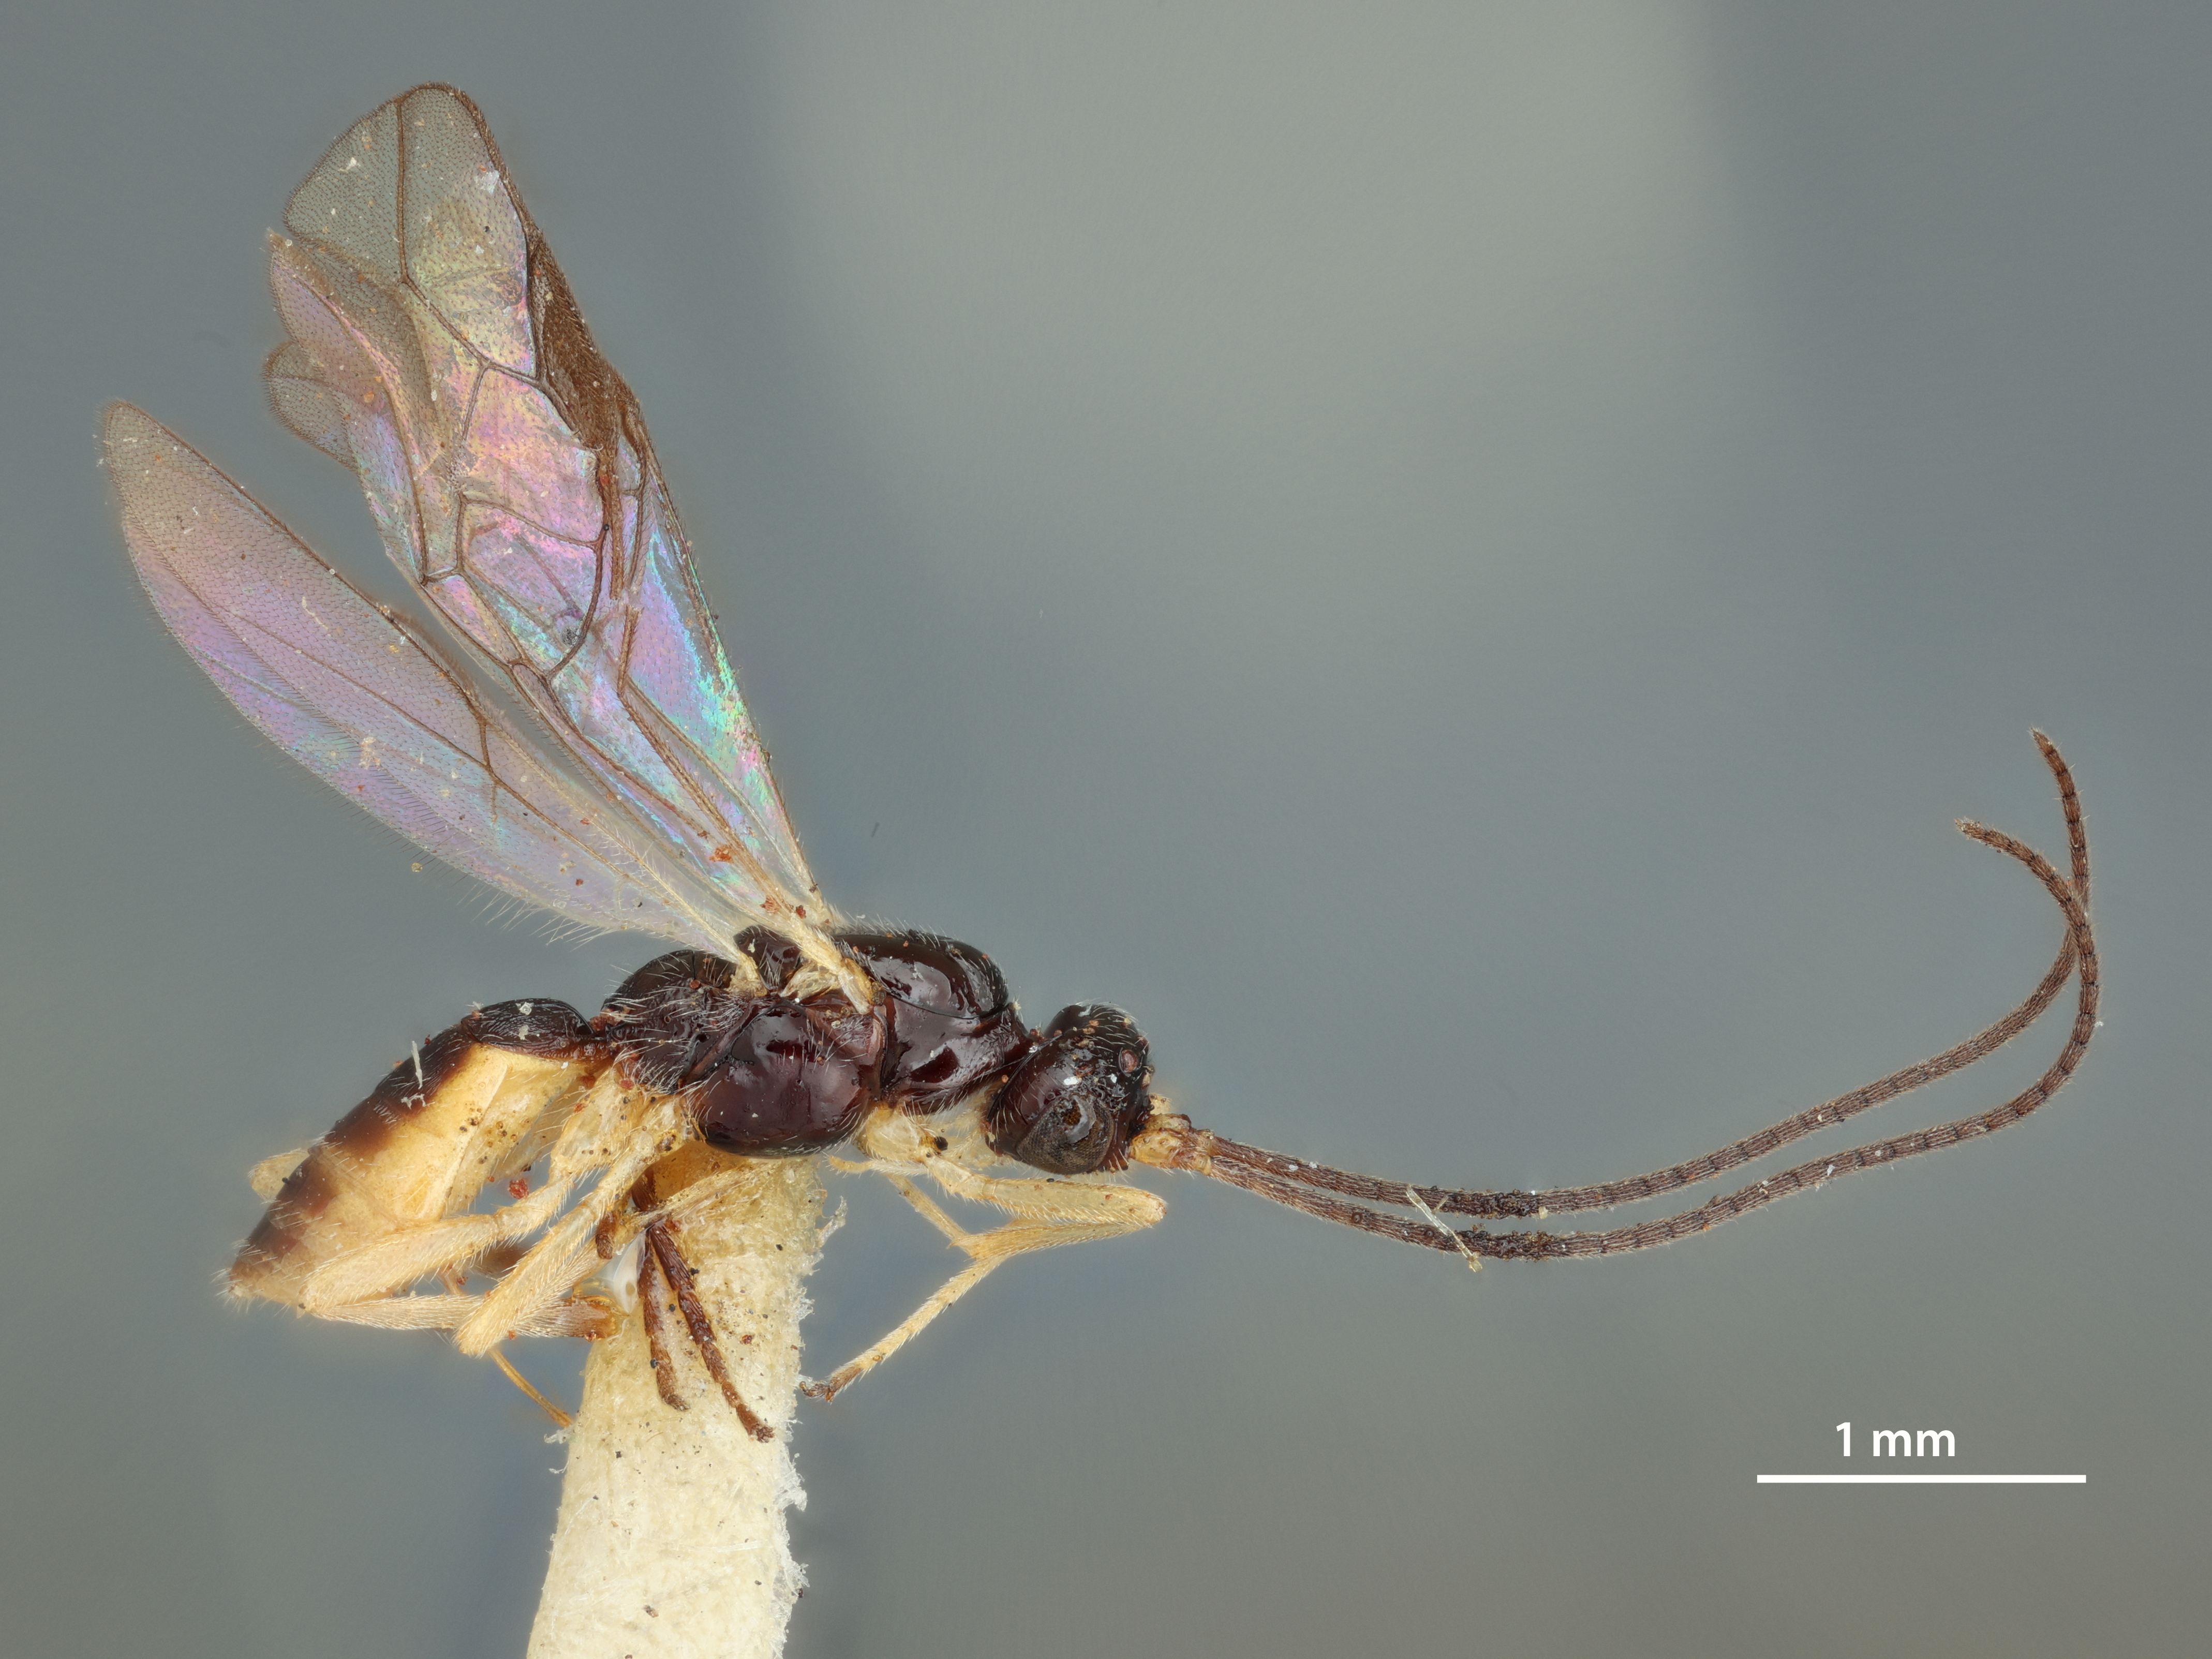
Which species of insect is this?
Phanomeris metalli
